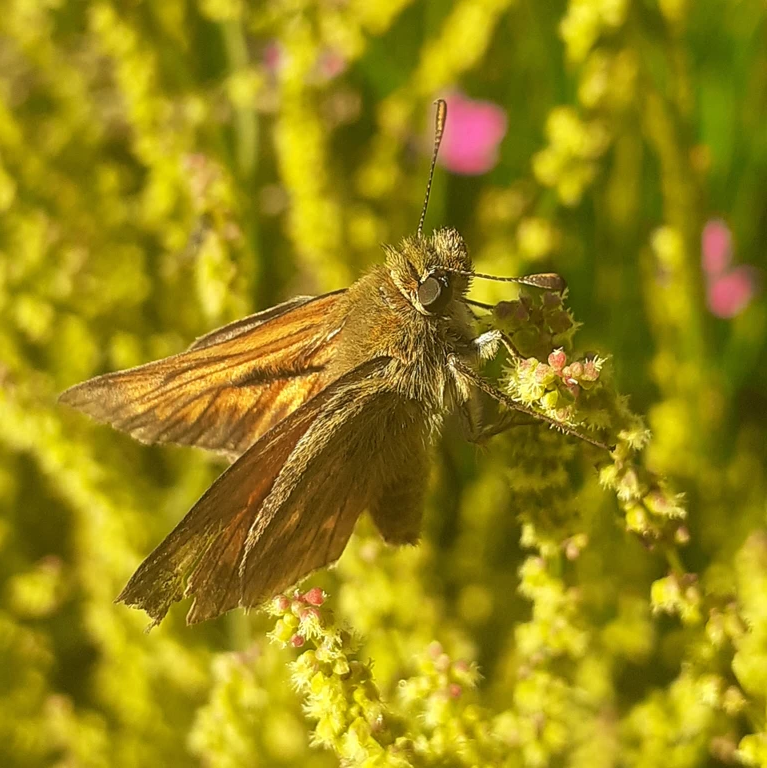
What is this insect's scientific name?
Ochlodes sylvanus (also Ochlodes venata)
